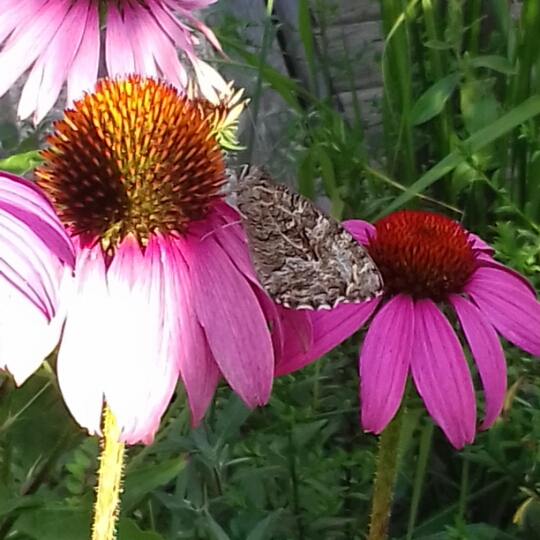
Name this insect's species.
Hipparchia semele
